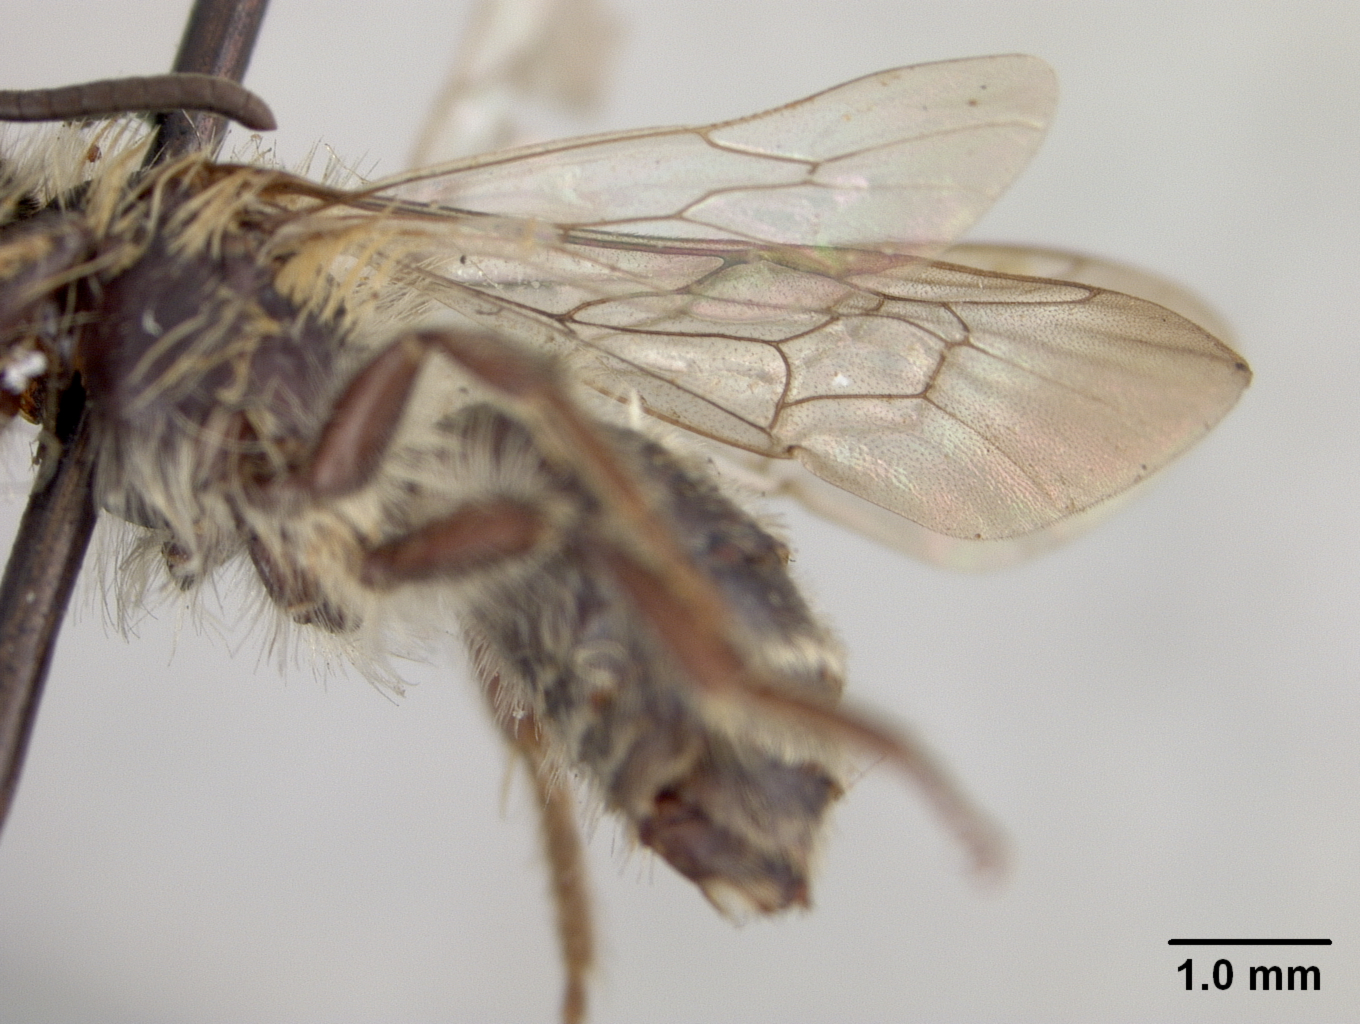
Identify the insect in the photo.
Andrena rodilla
